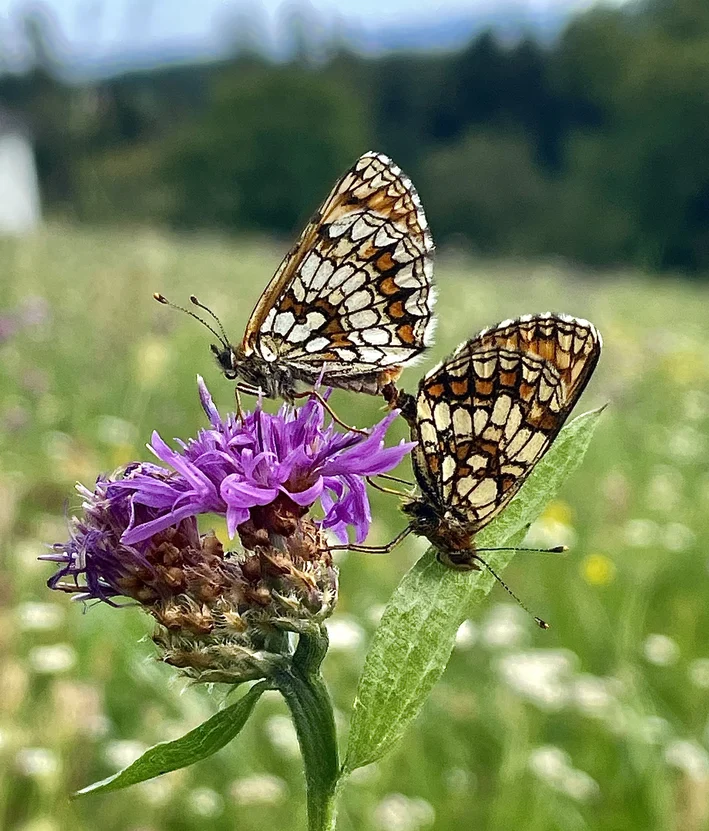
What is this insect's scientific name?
Melitaea athalia
